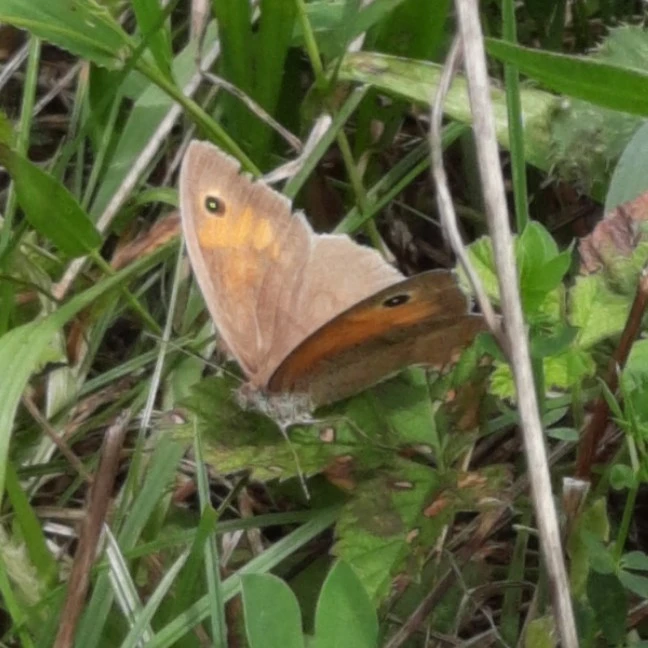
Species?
Maniola jurtina
